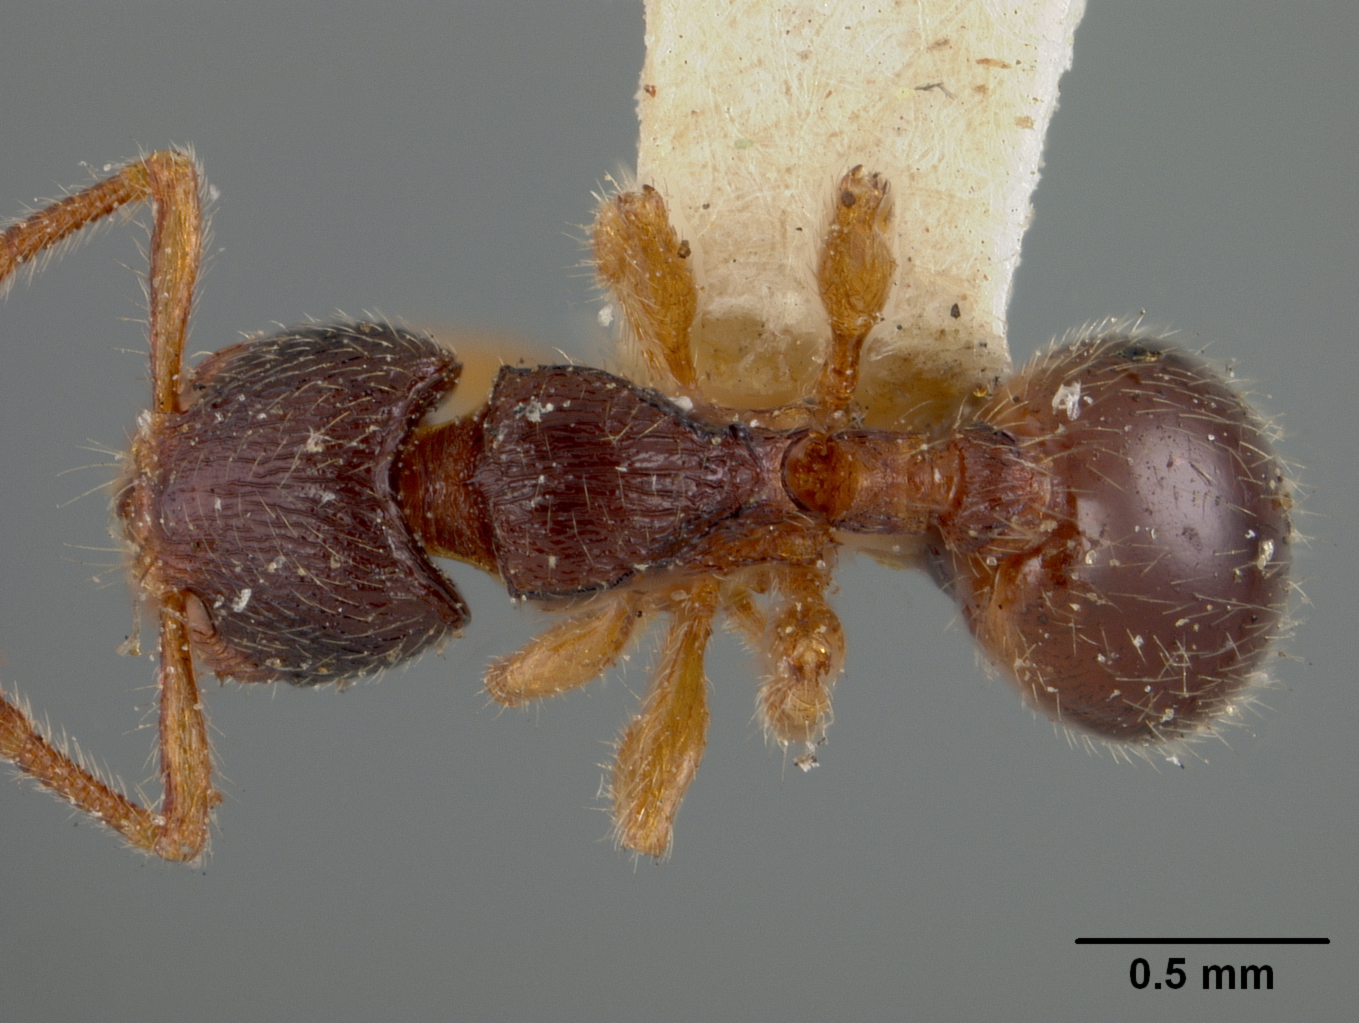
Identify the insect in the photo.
Myrmecina latreillei
